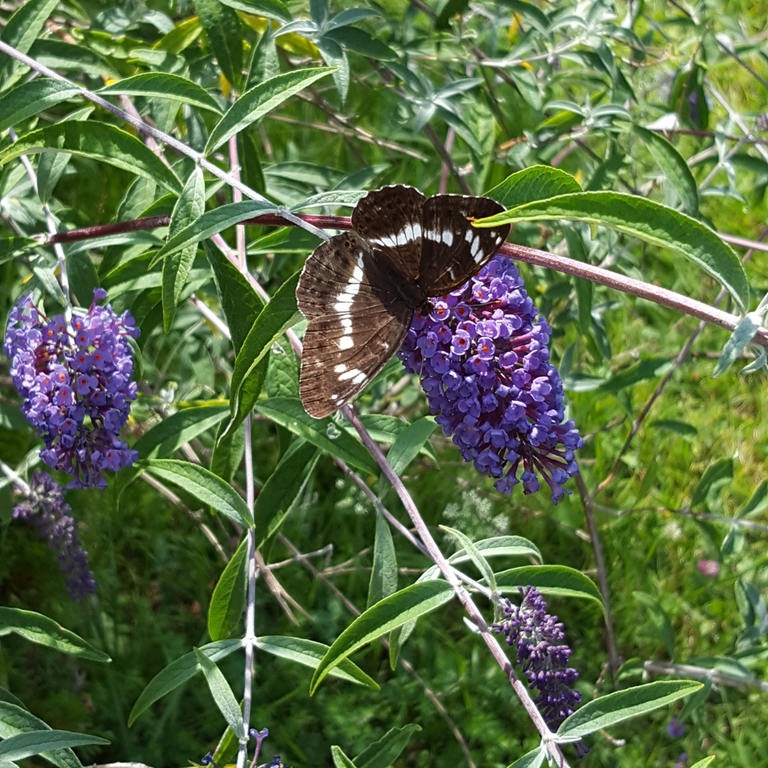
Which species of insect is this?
Limenitis camilla (also Ladoga camilla)
